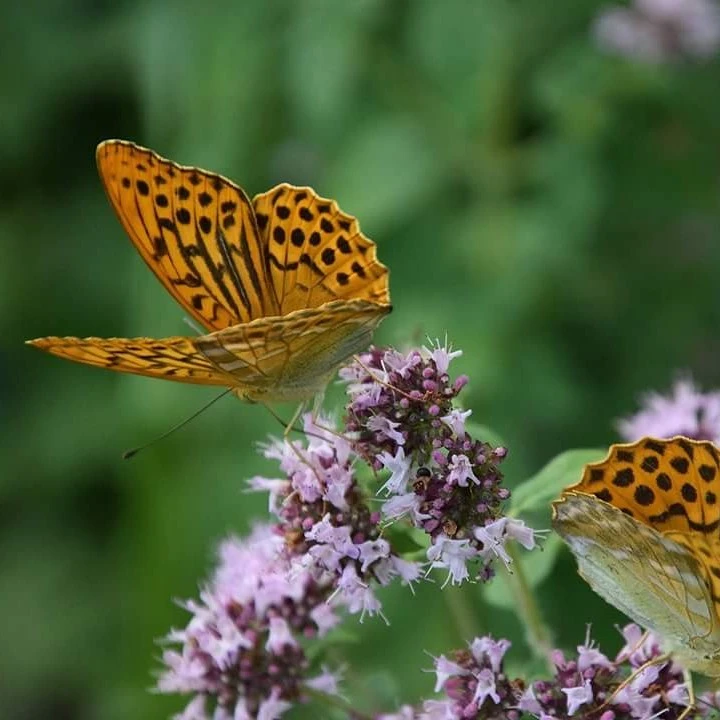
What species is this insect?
Argynnis paphia
